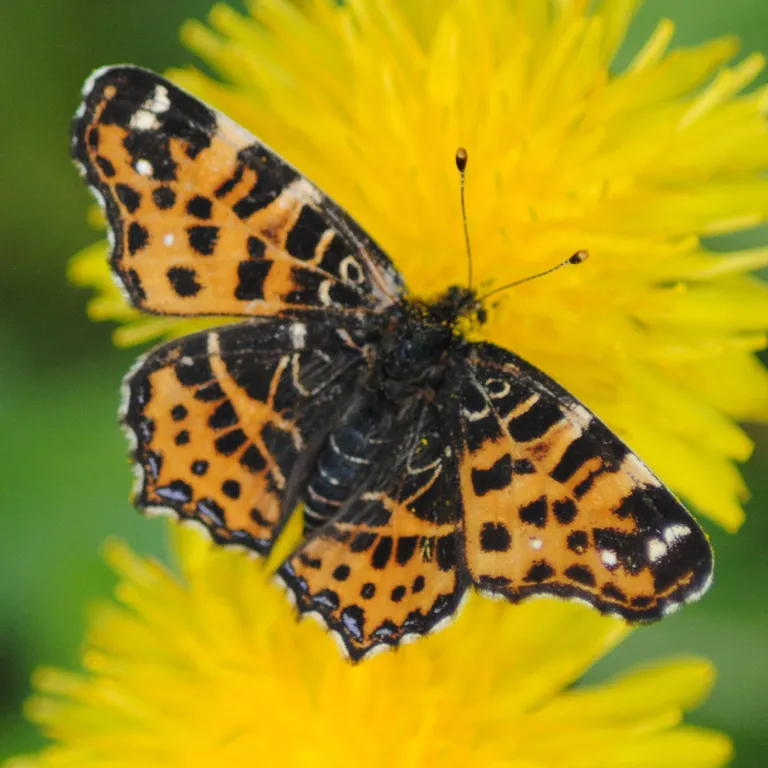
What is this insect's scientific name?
Araschnia levana
